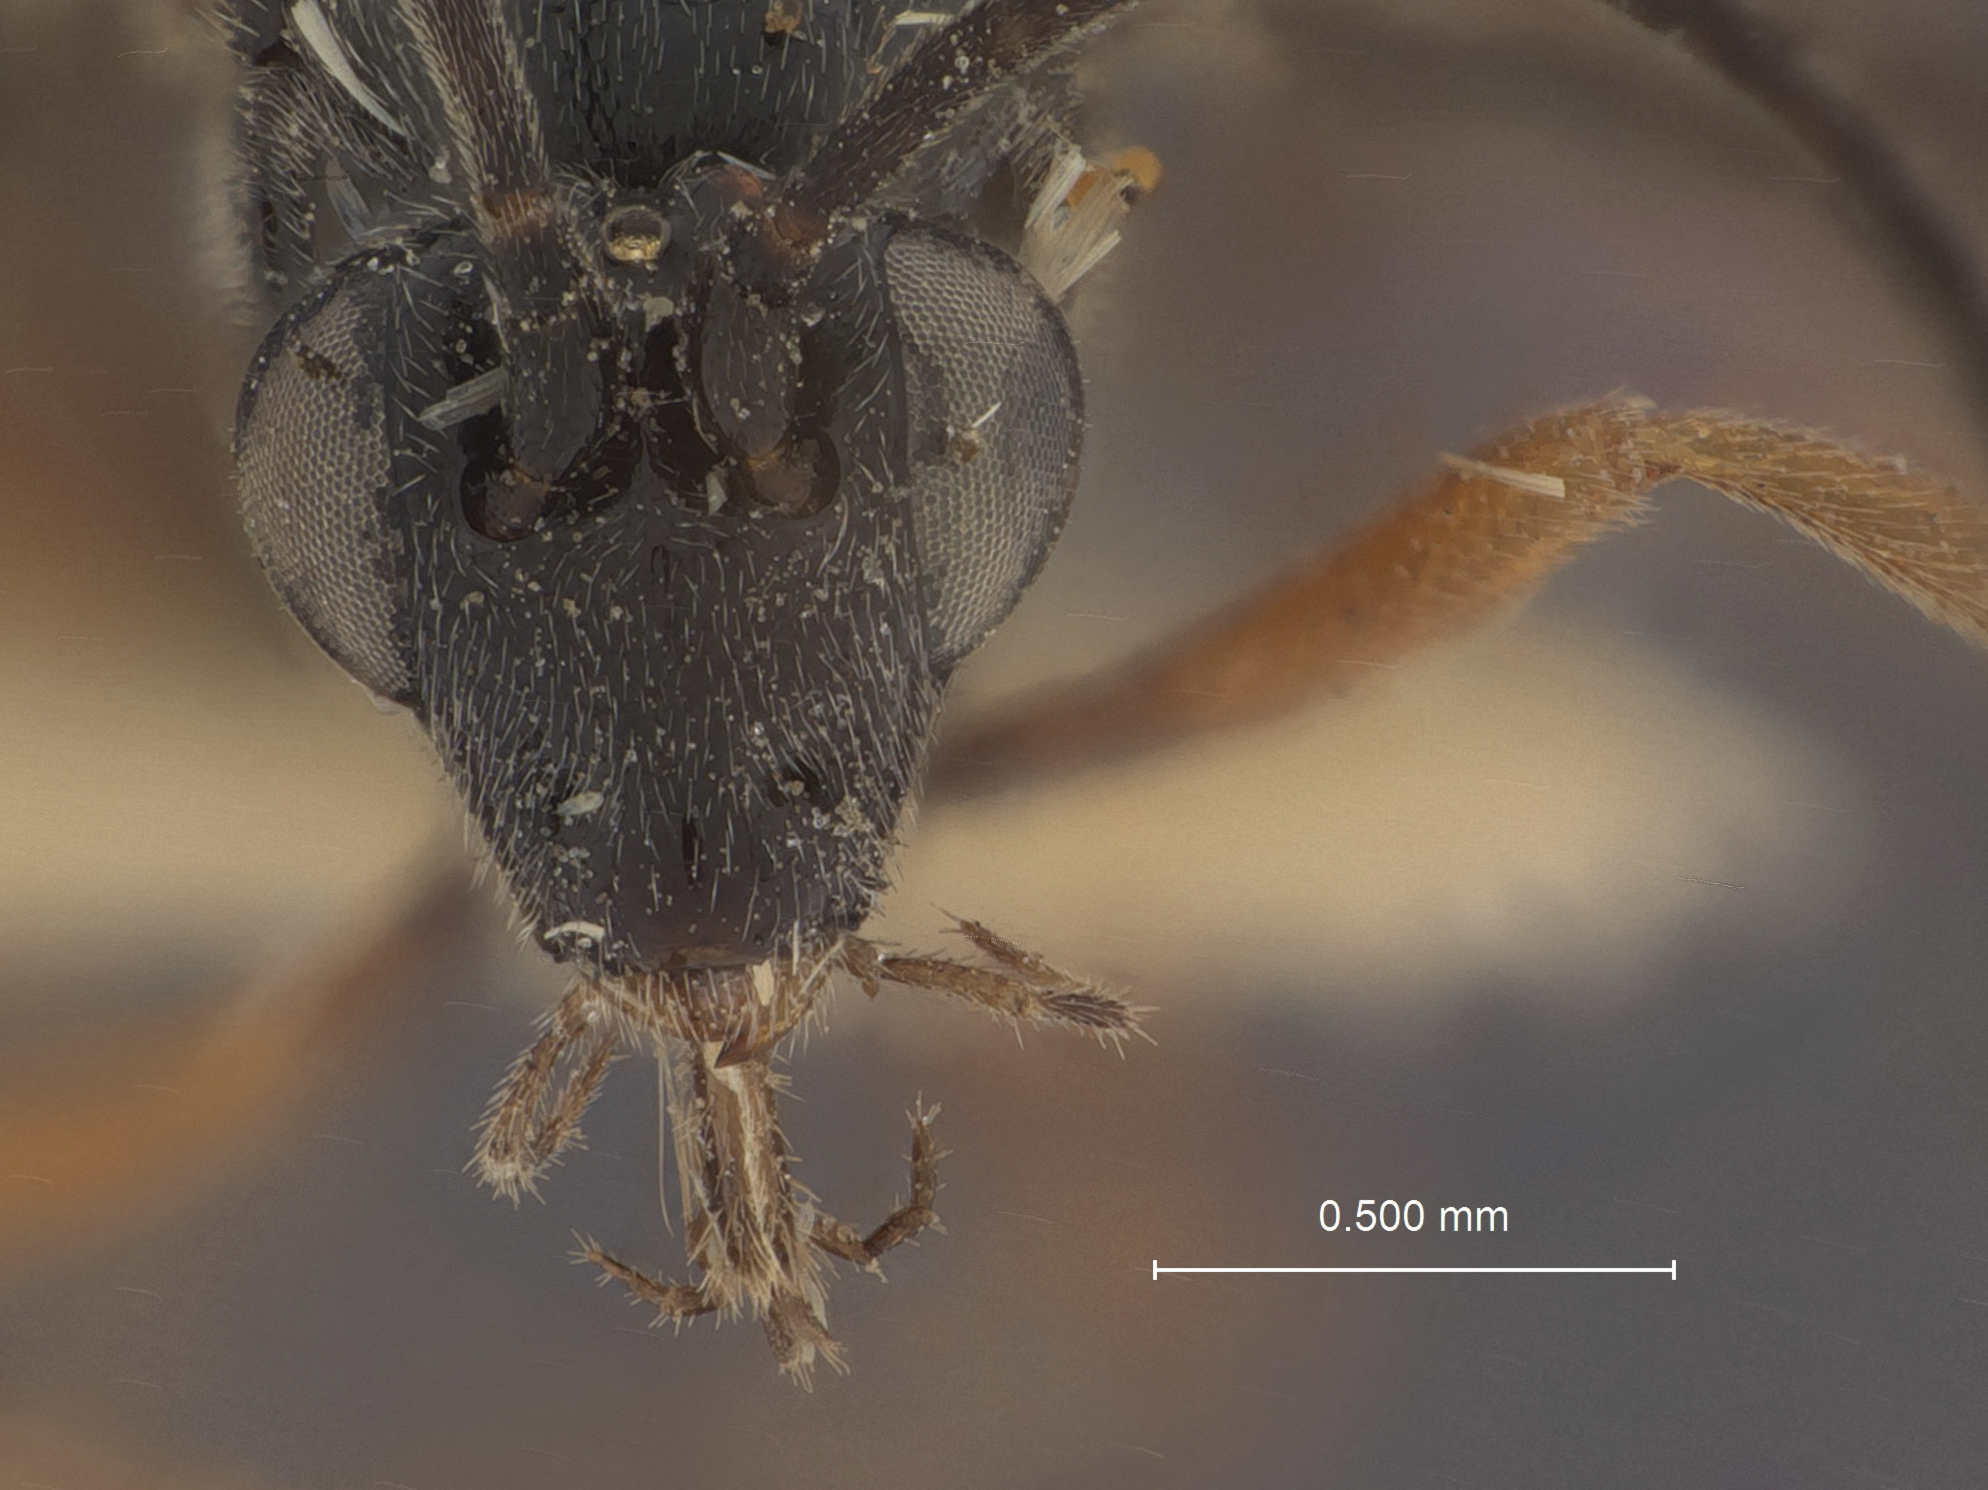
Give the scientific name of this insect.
Agathis metzneriae
